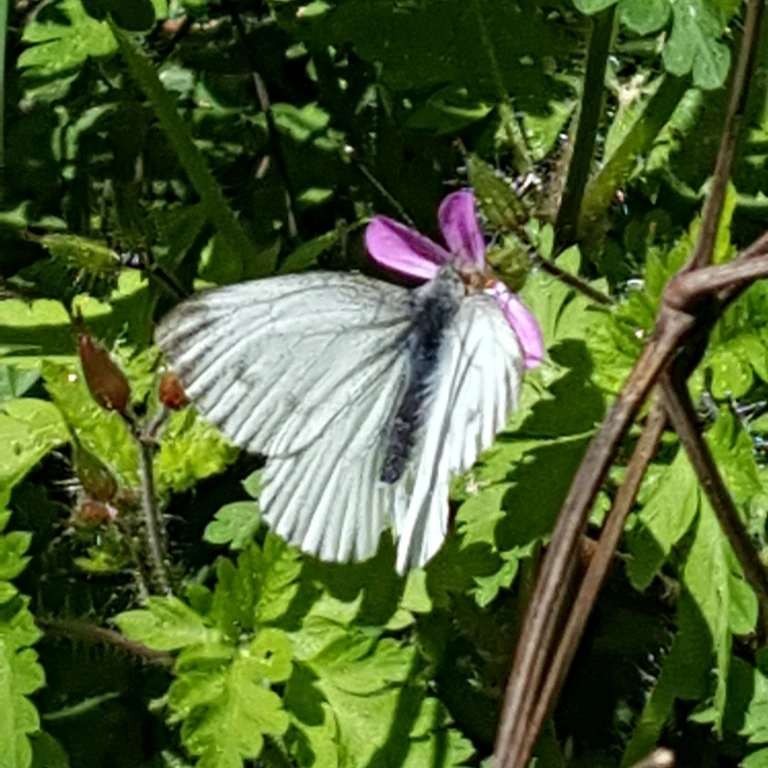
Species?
Pieris napi
